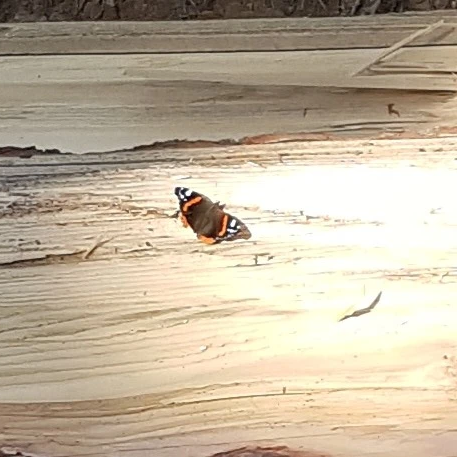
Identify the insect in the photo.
Vanessa atalanta
